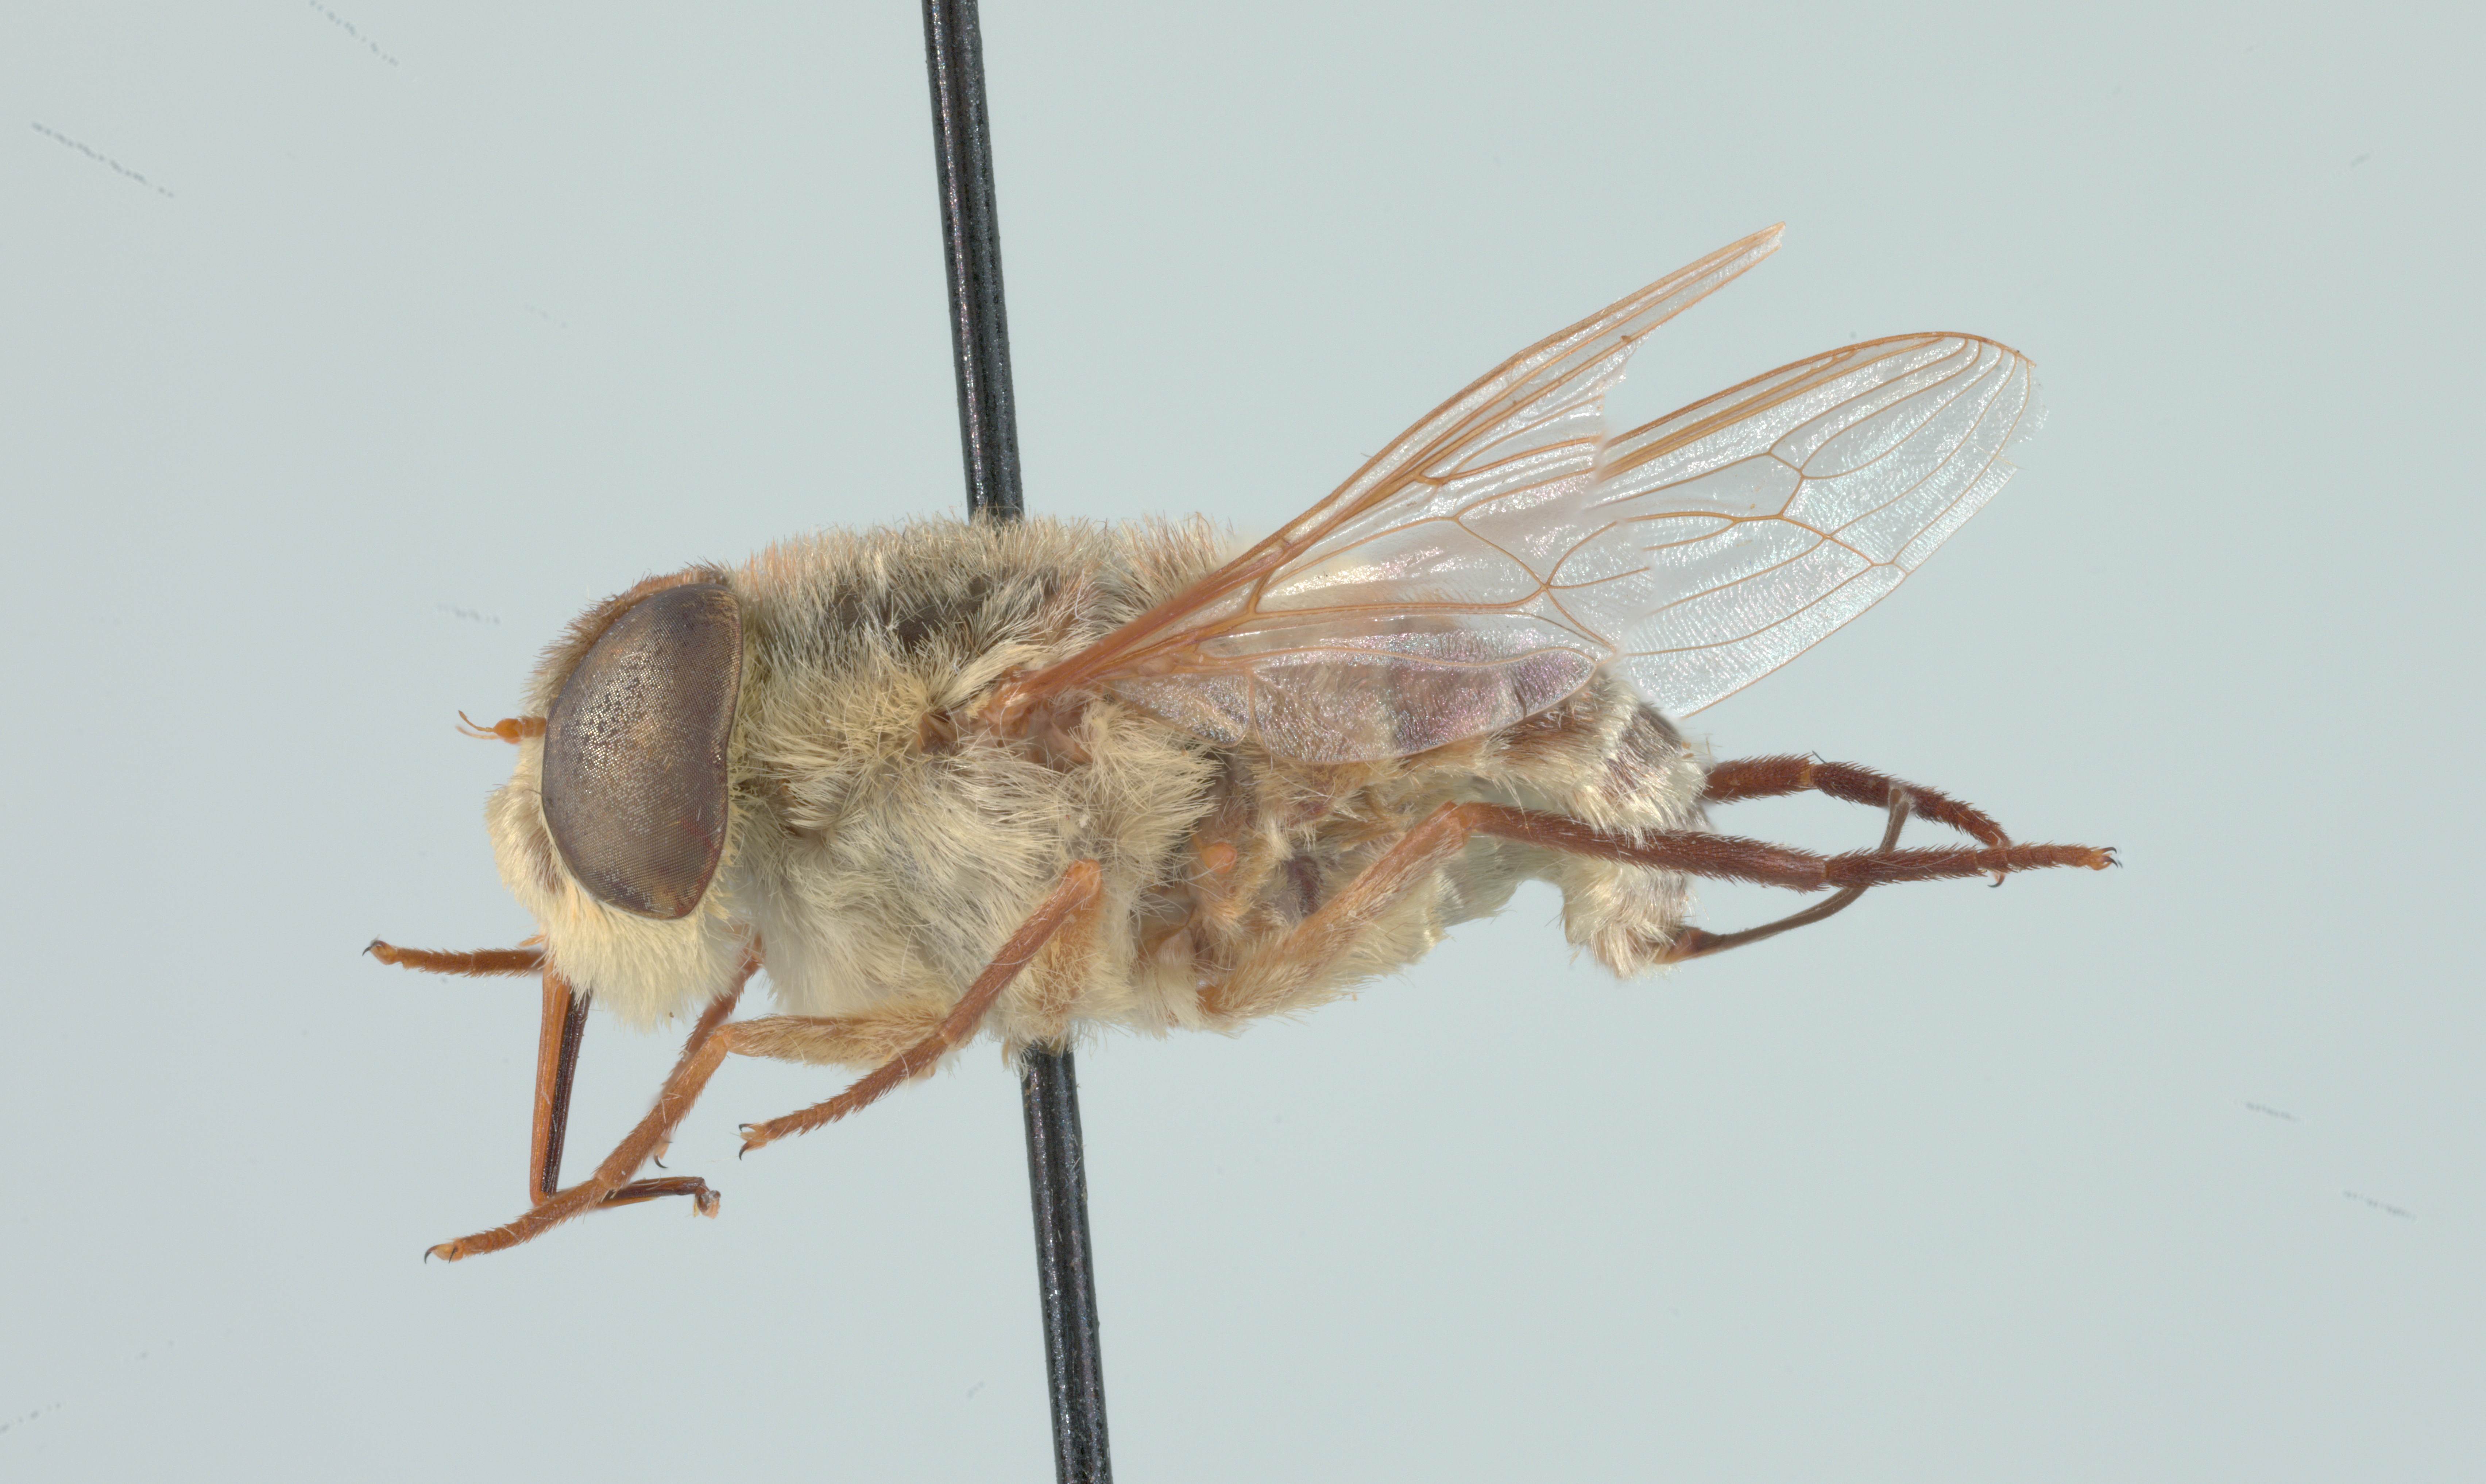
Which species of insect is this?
Neorhynchocephalus volaticus
